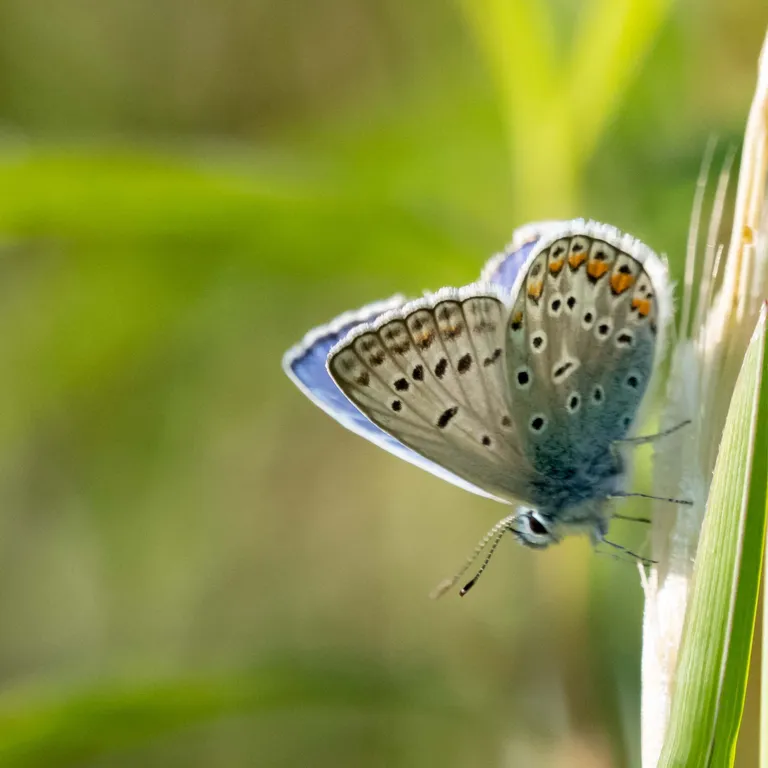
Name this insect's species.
Polyommatus icarus
